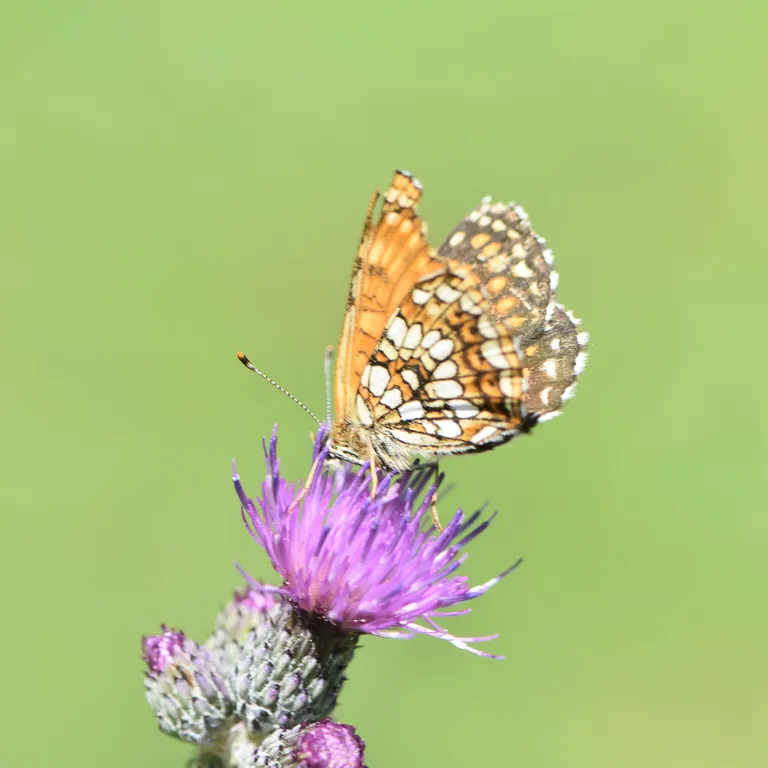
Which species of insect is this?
Melitaea diamina
